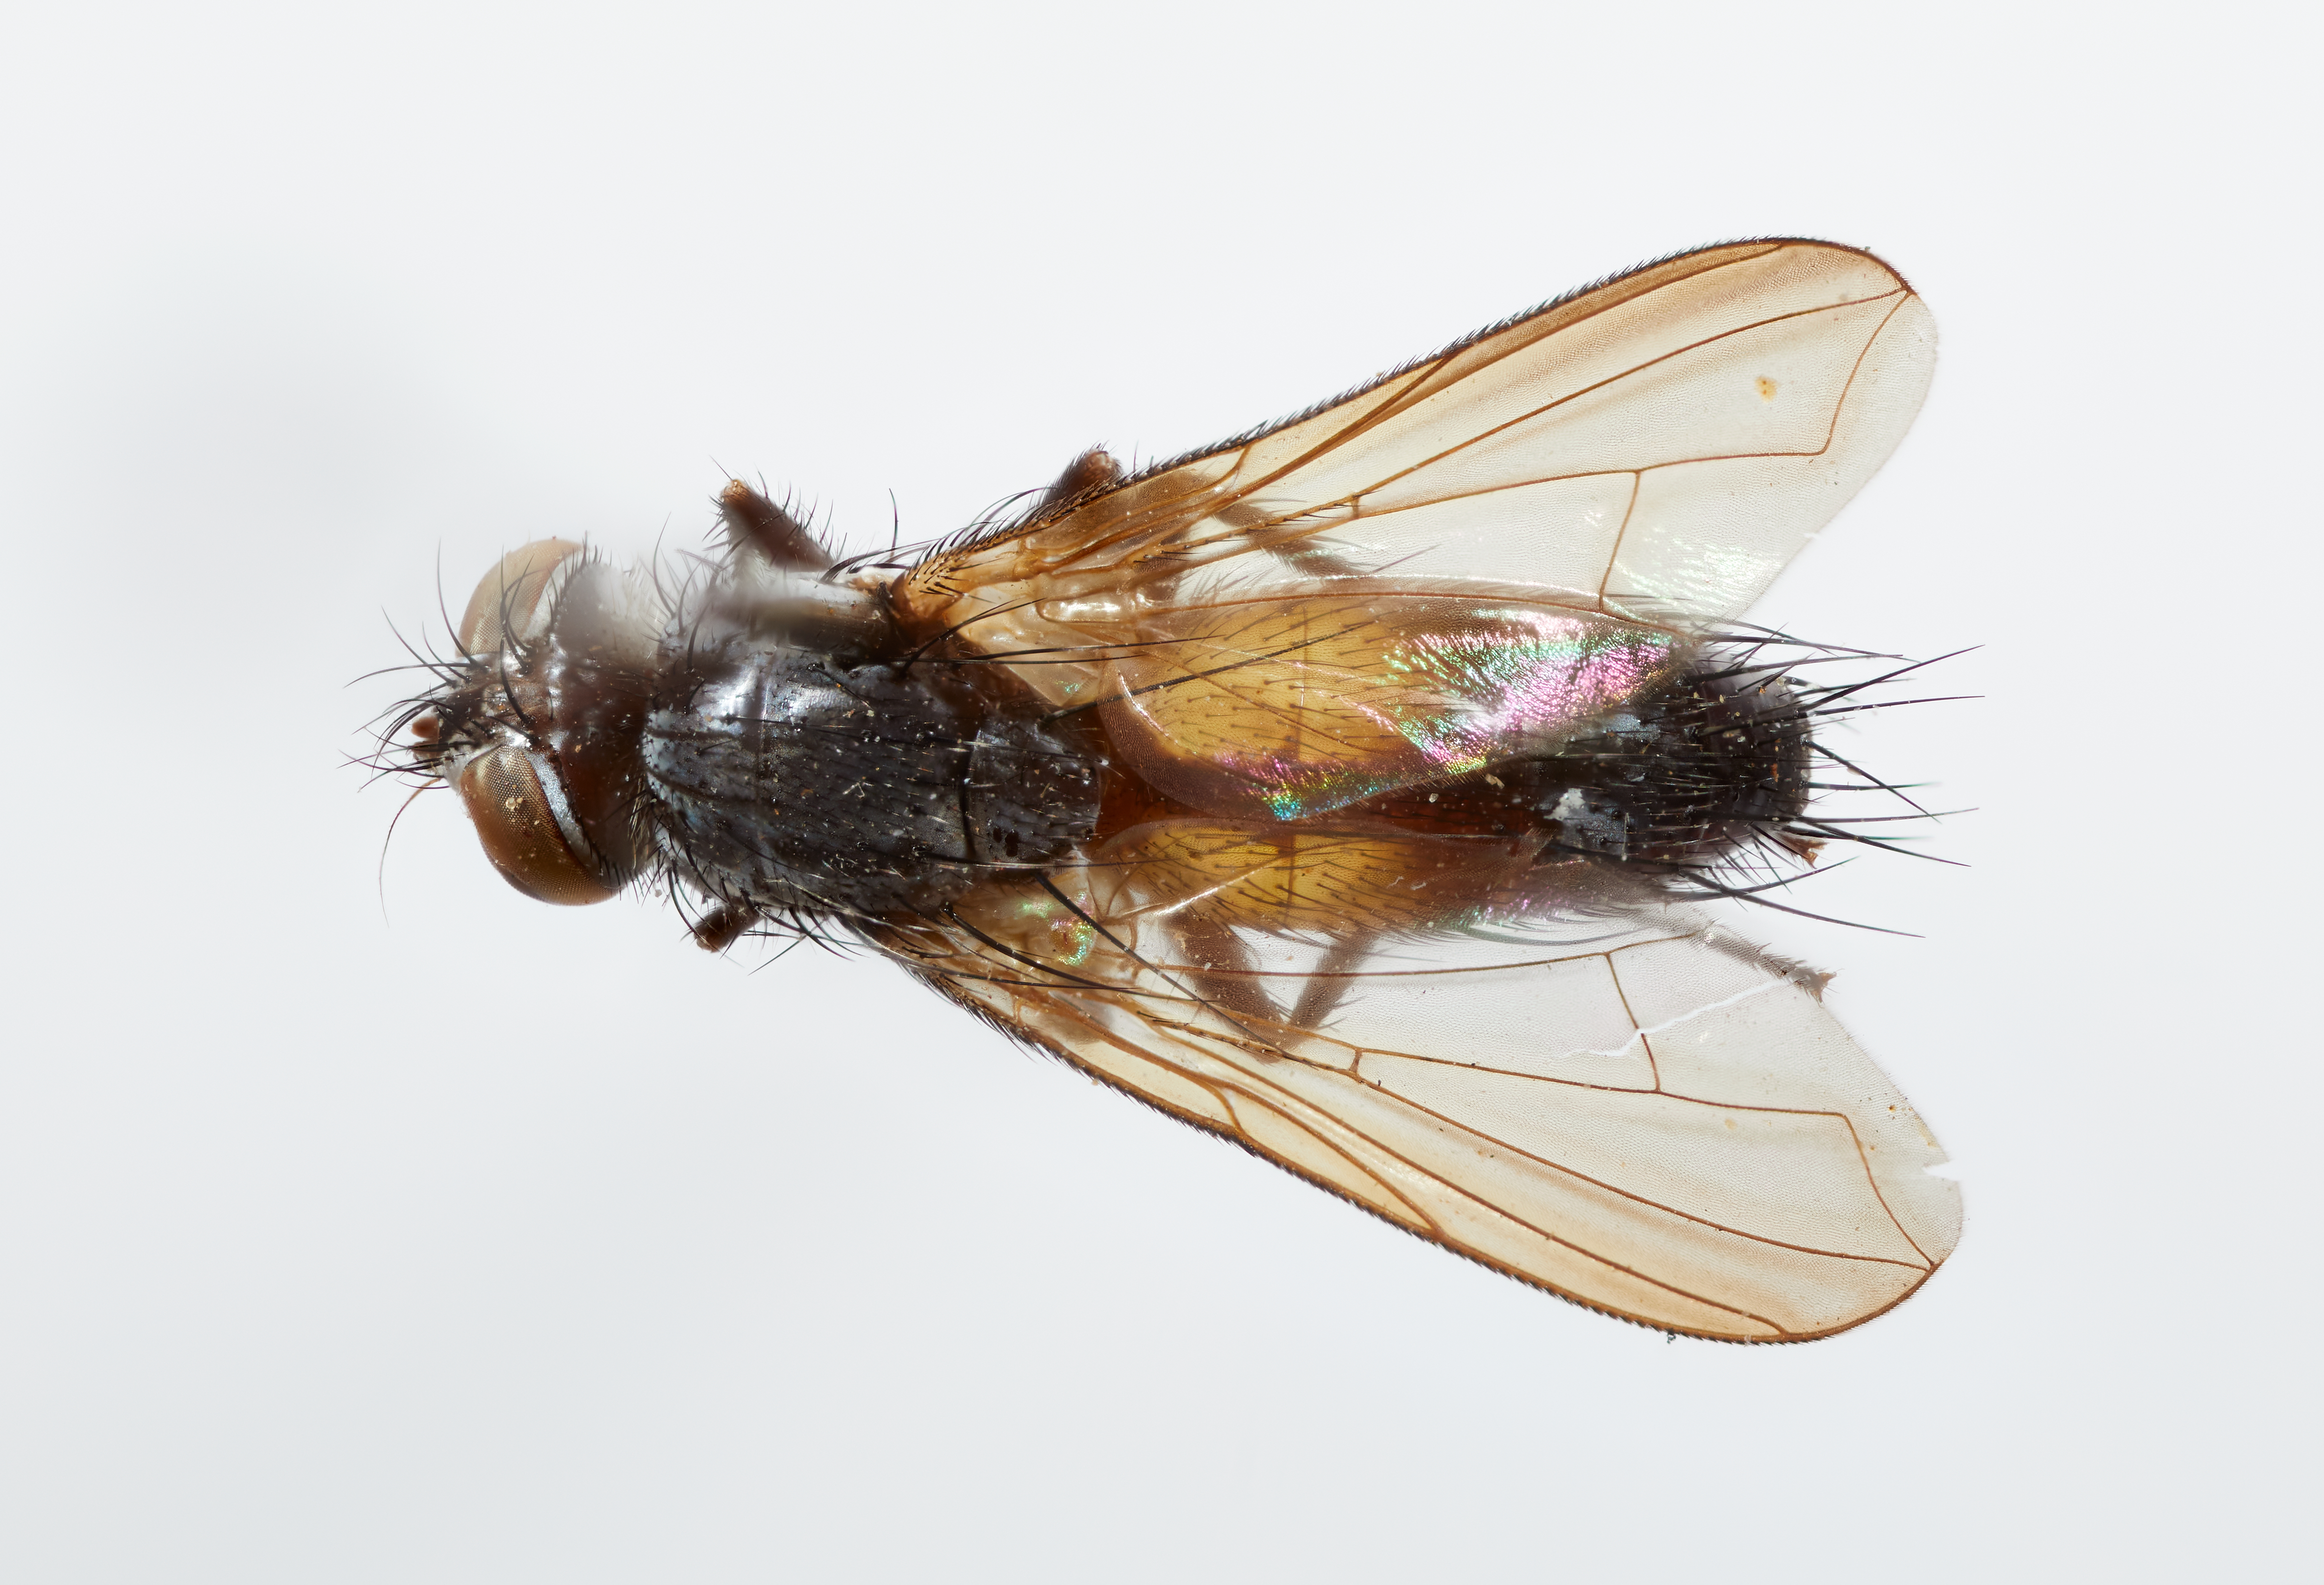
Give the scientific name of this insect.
Brachymeropsis sumatrensis
